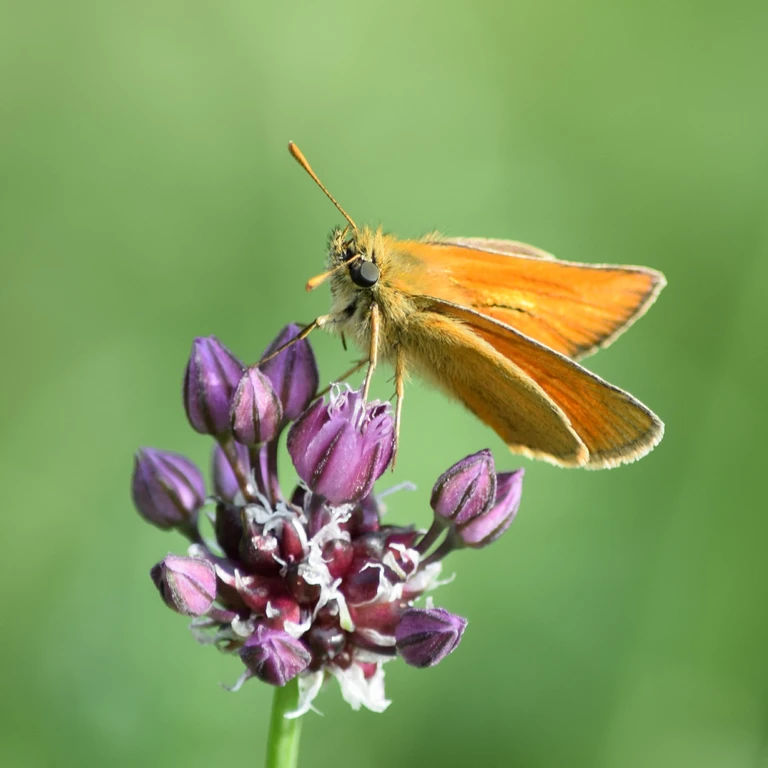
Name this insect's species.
Thymelicus sylvestris
